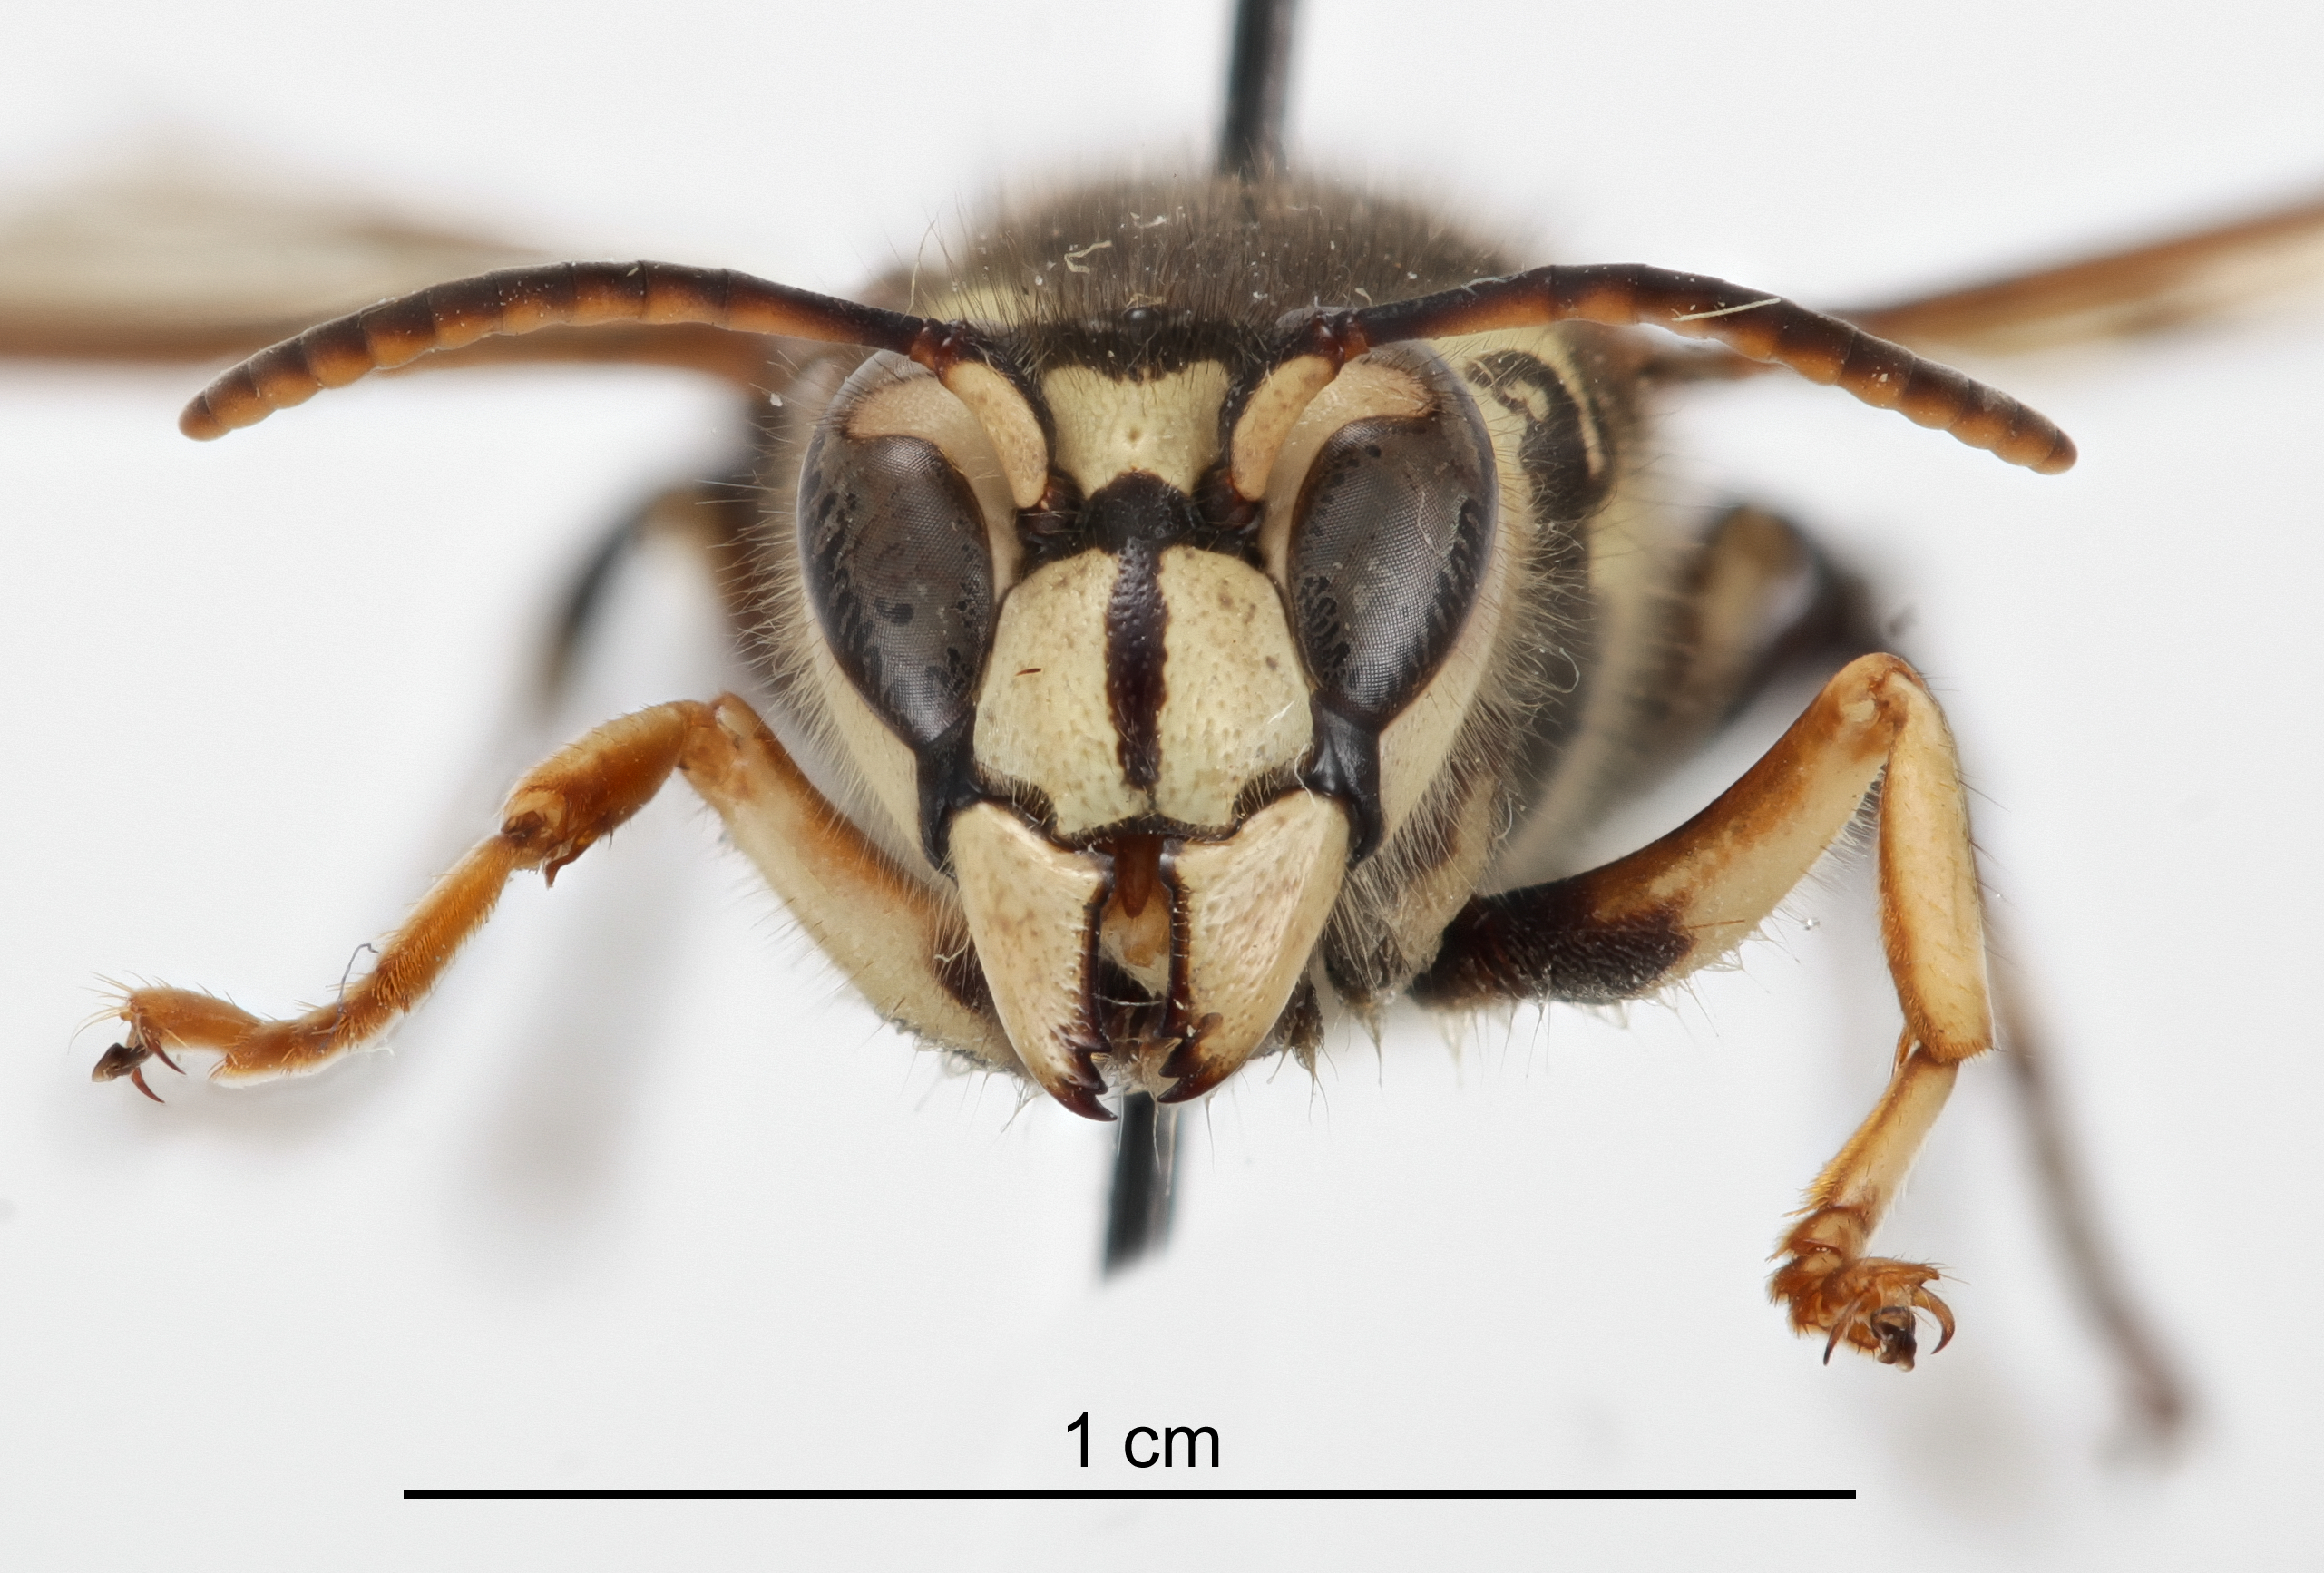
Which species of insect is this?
Dolichovespula maculata
